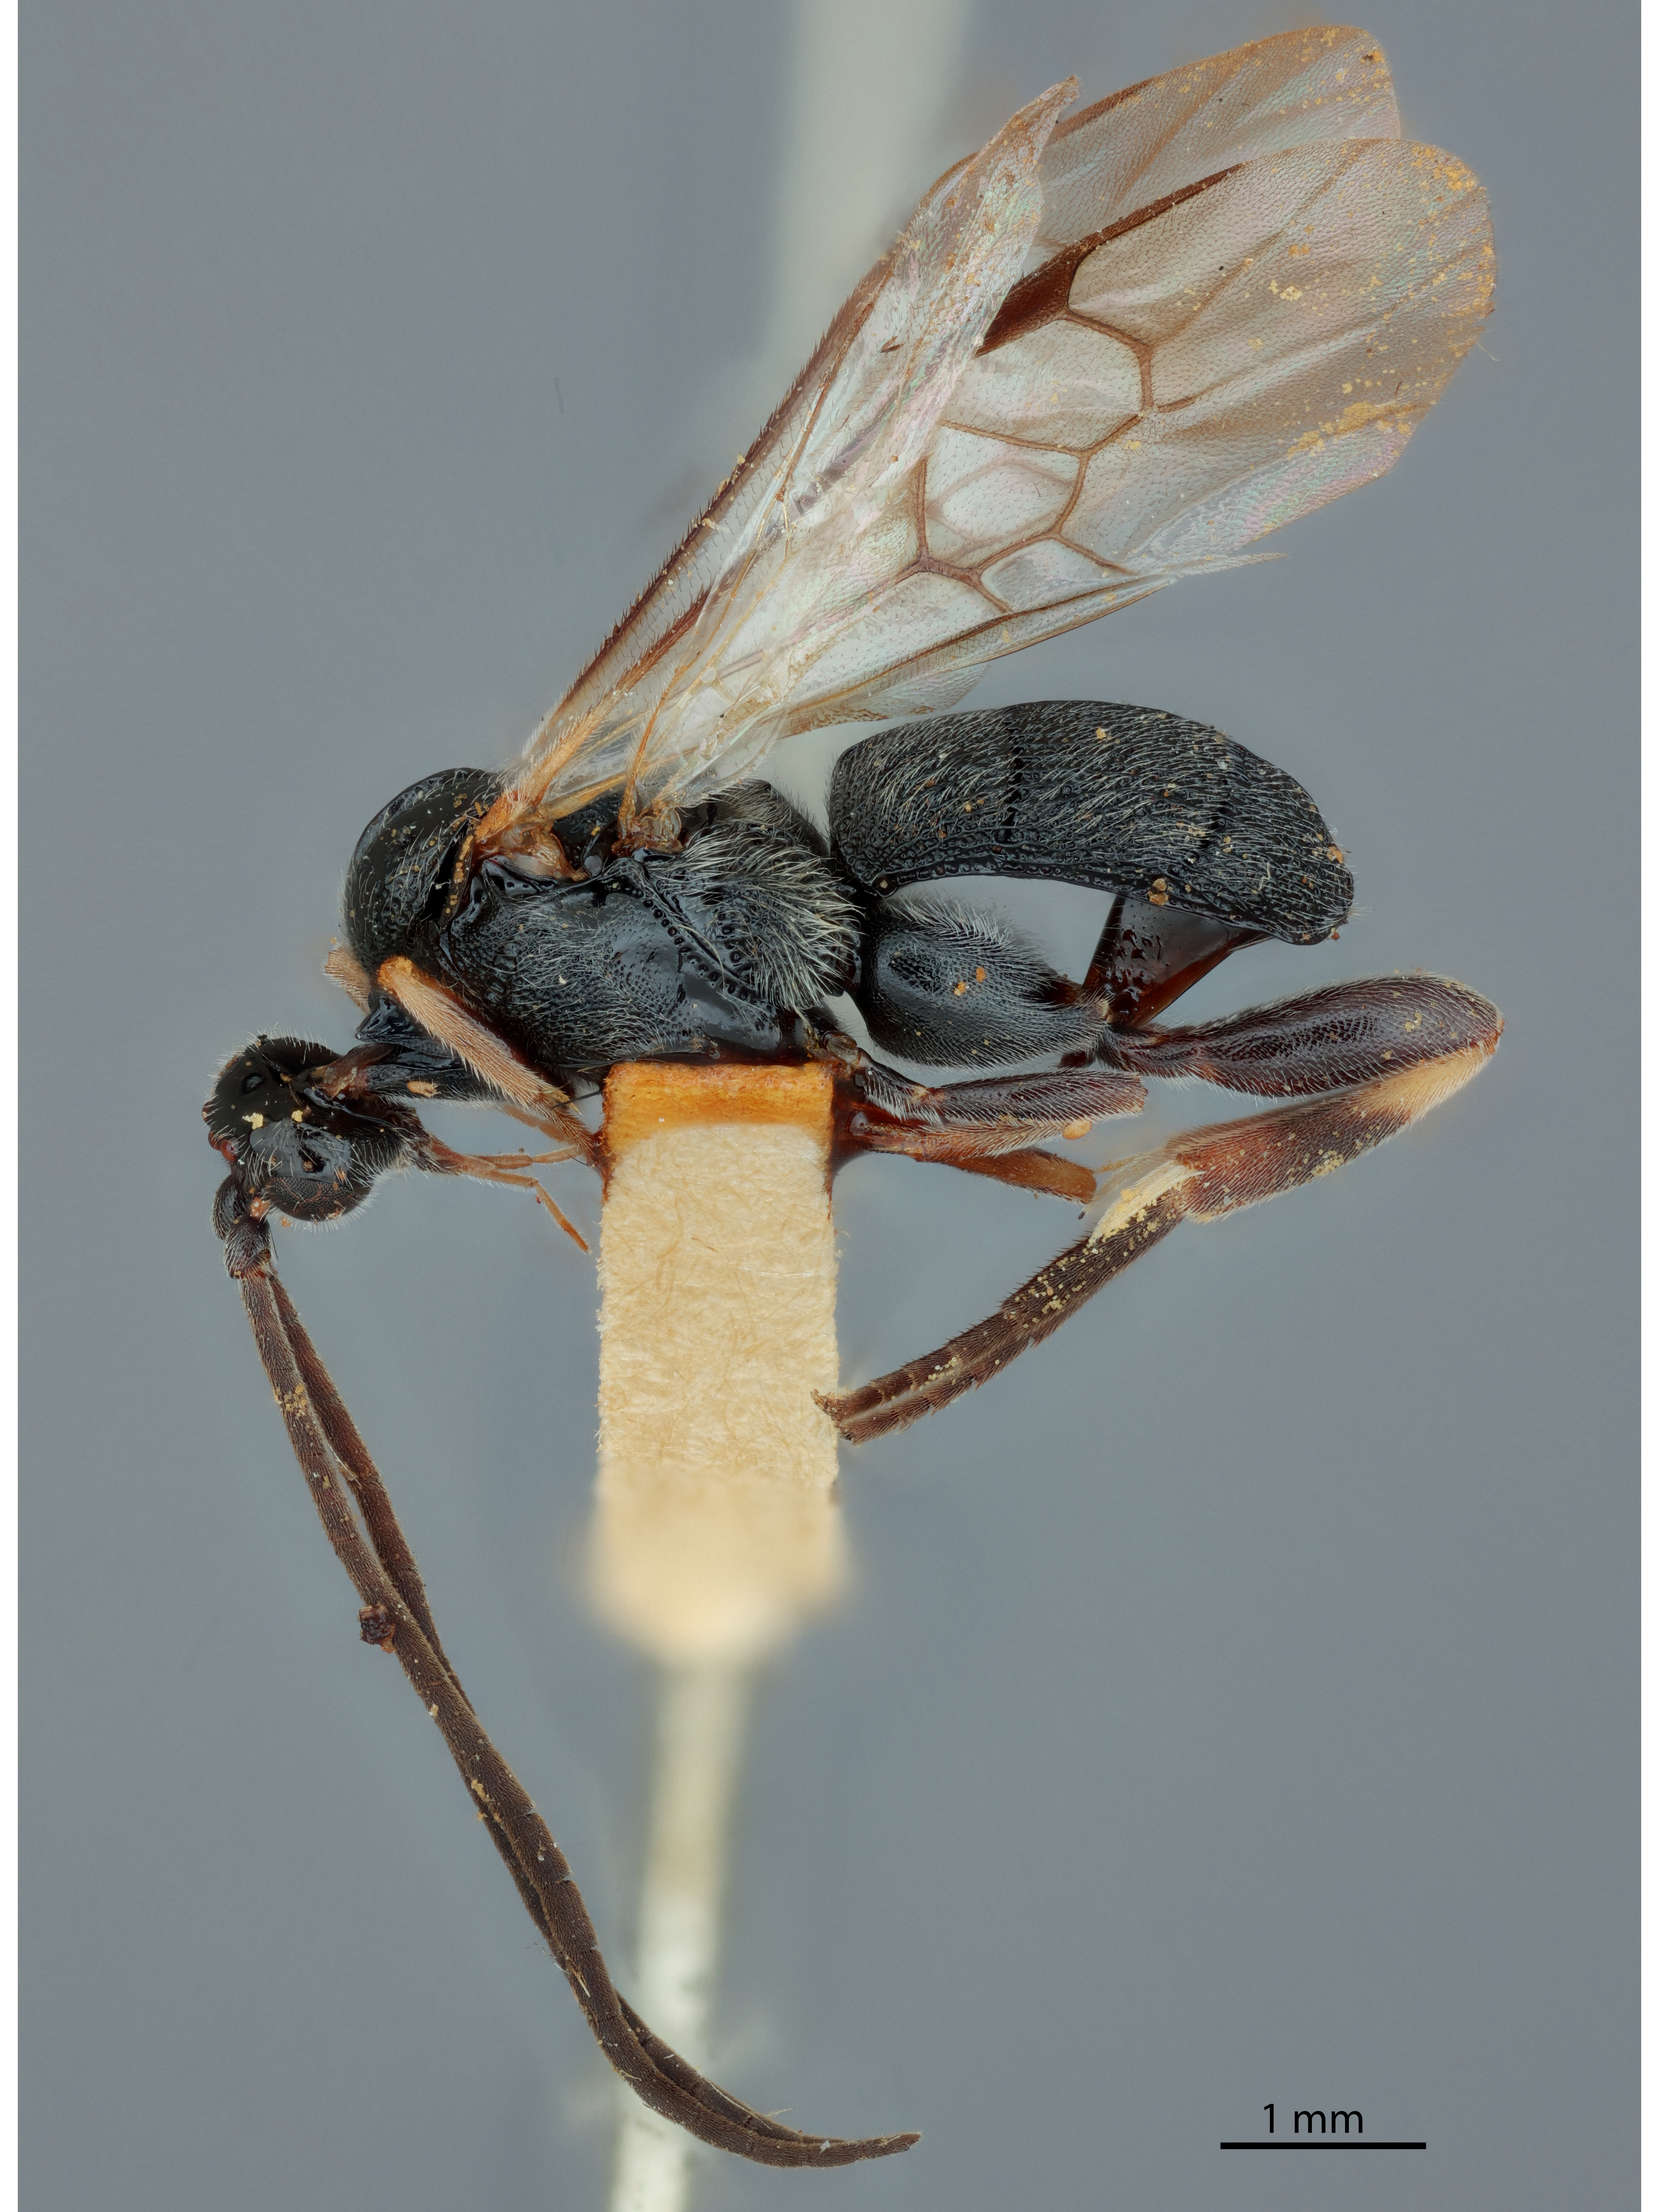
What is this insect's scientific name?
Odontofornicia moronis
